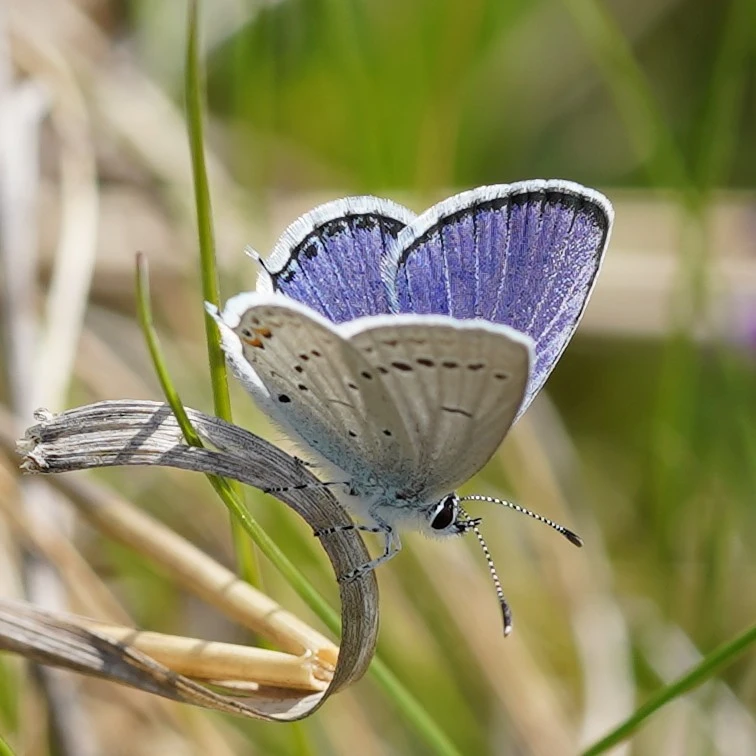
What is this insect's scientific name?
Cupido argiades (also Elkalyce argiades)
